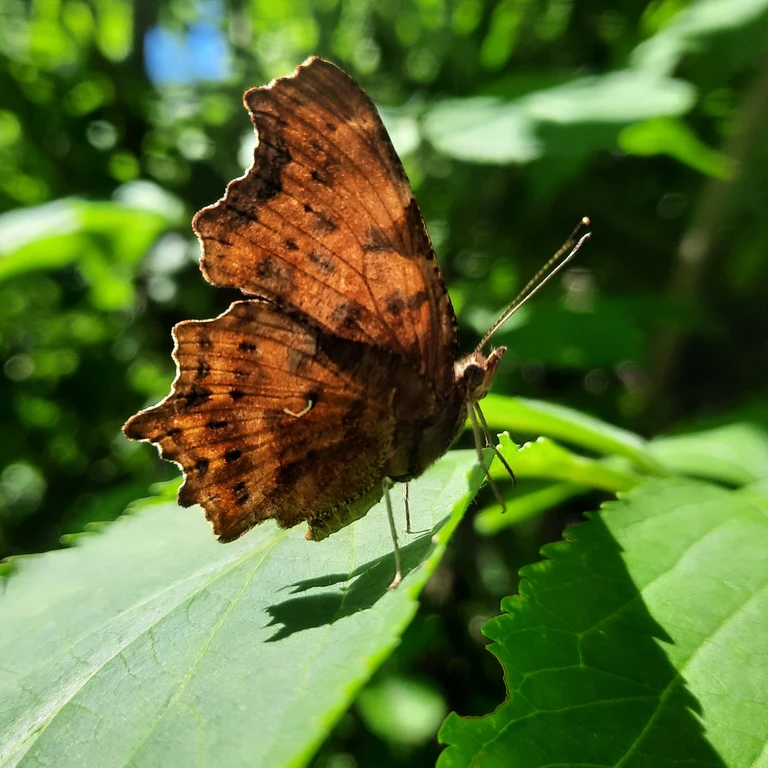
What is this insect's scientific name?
Polygonia c-album
